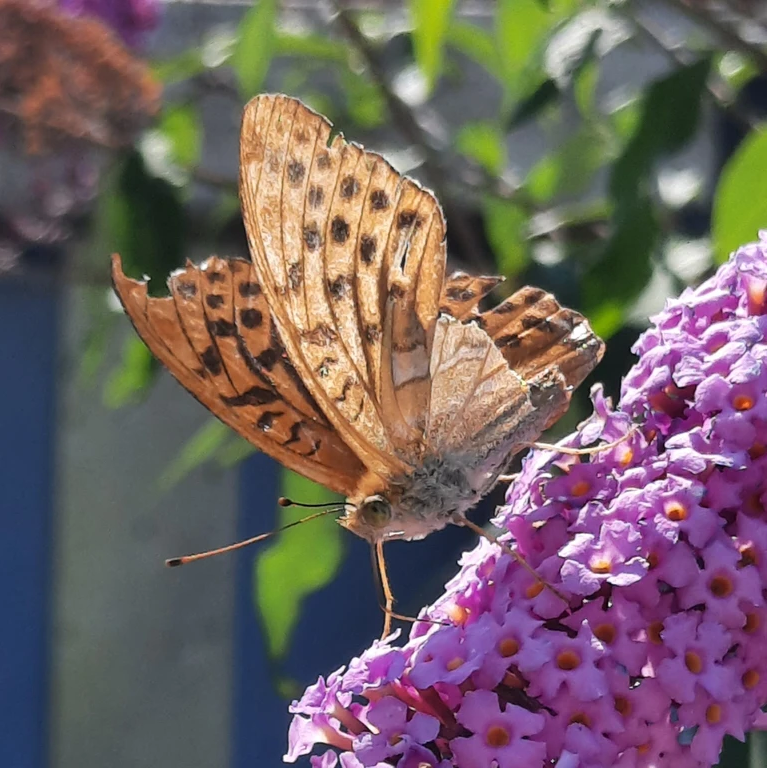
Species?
Argynnis paphia
